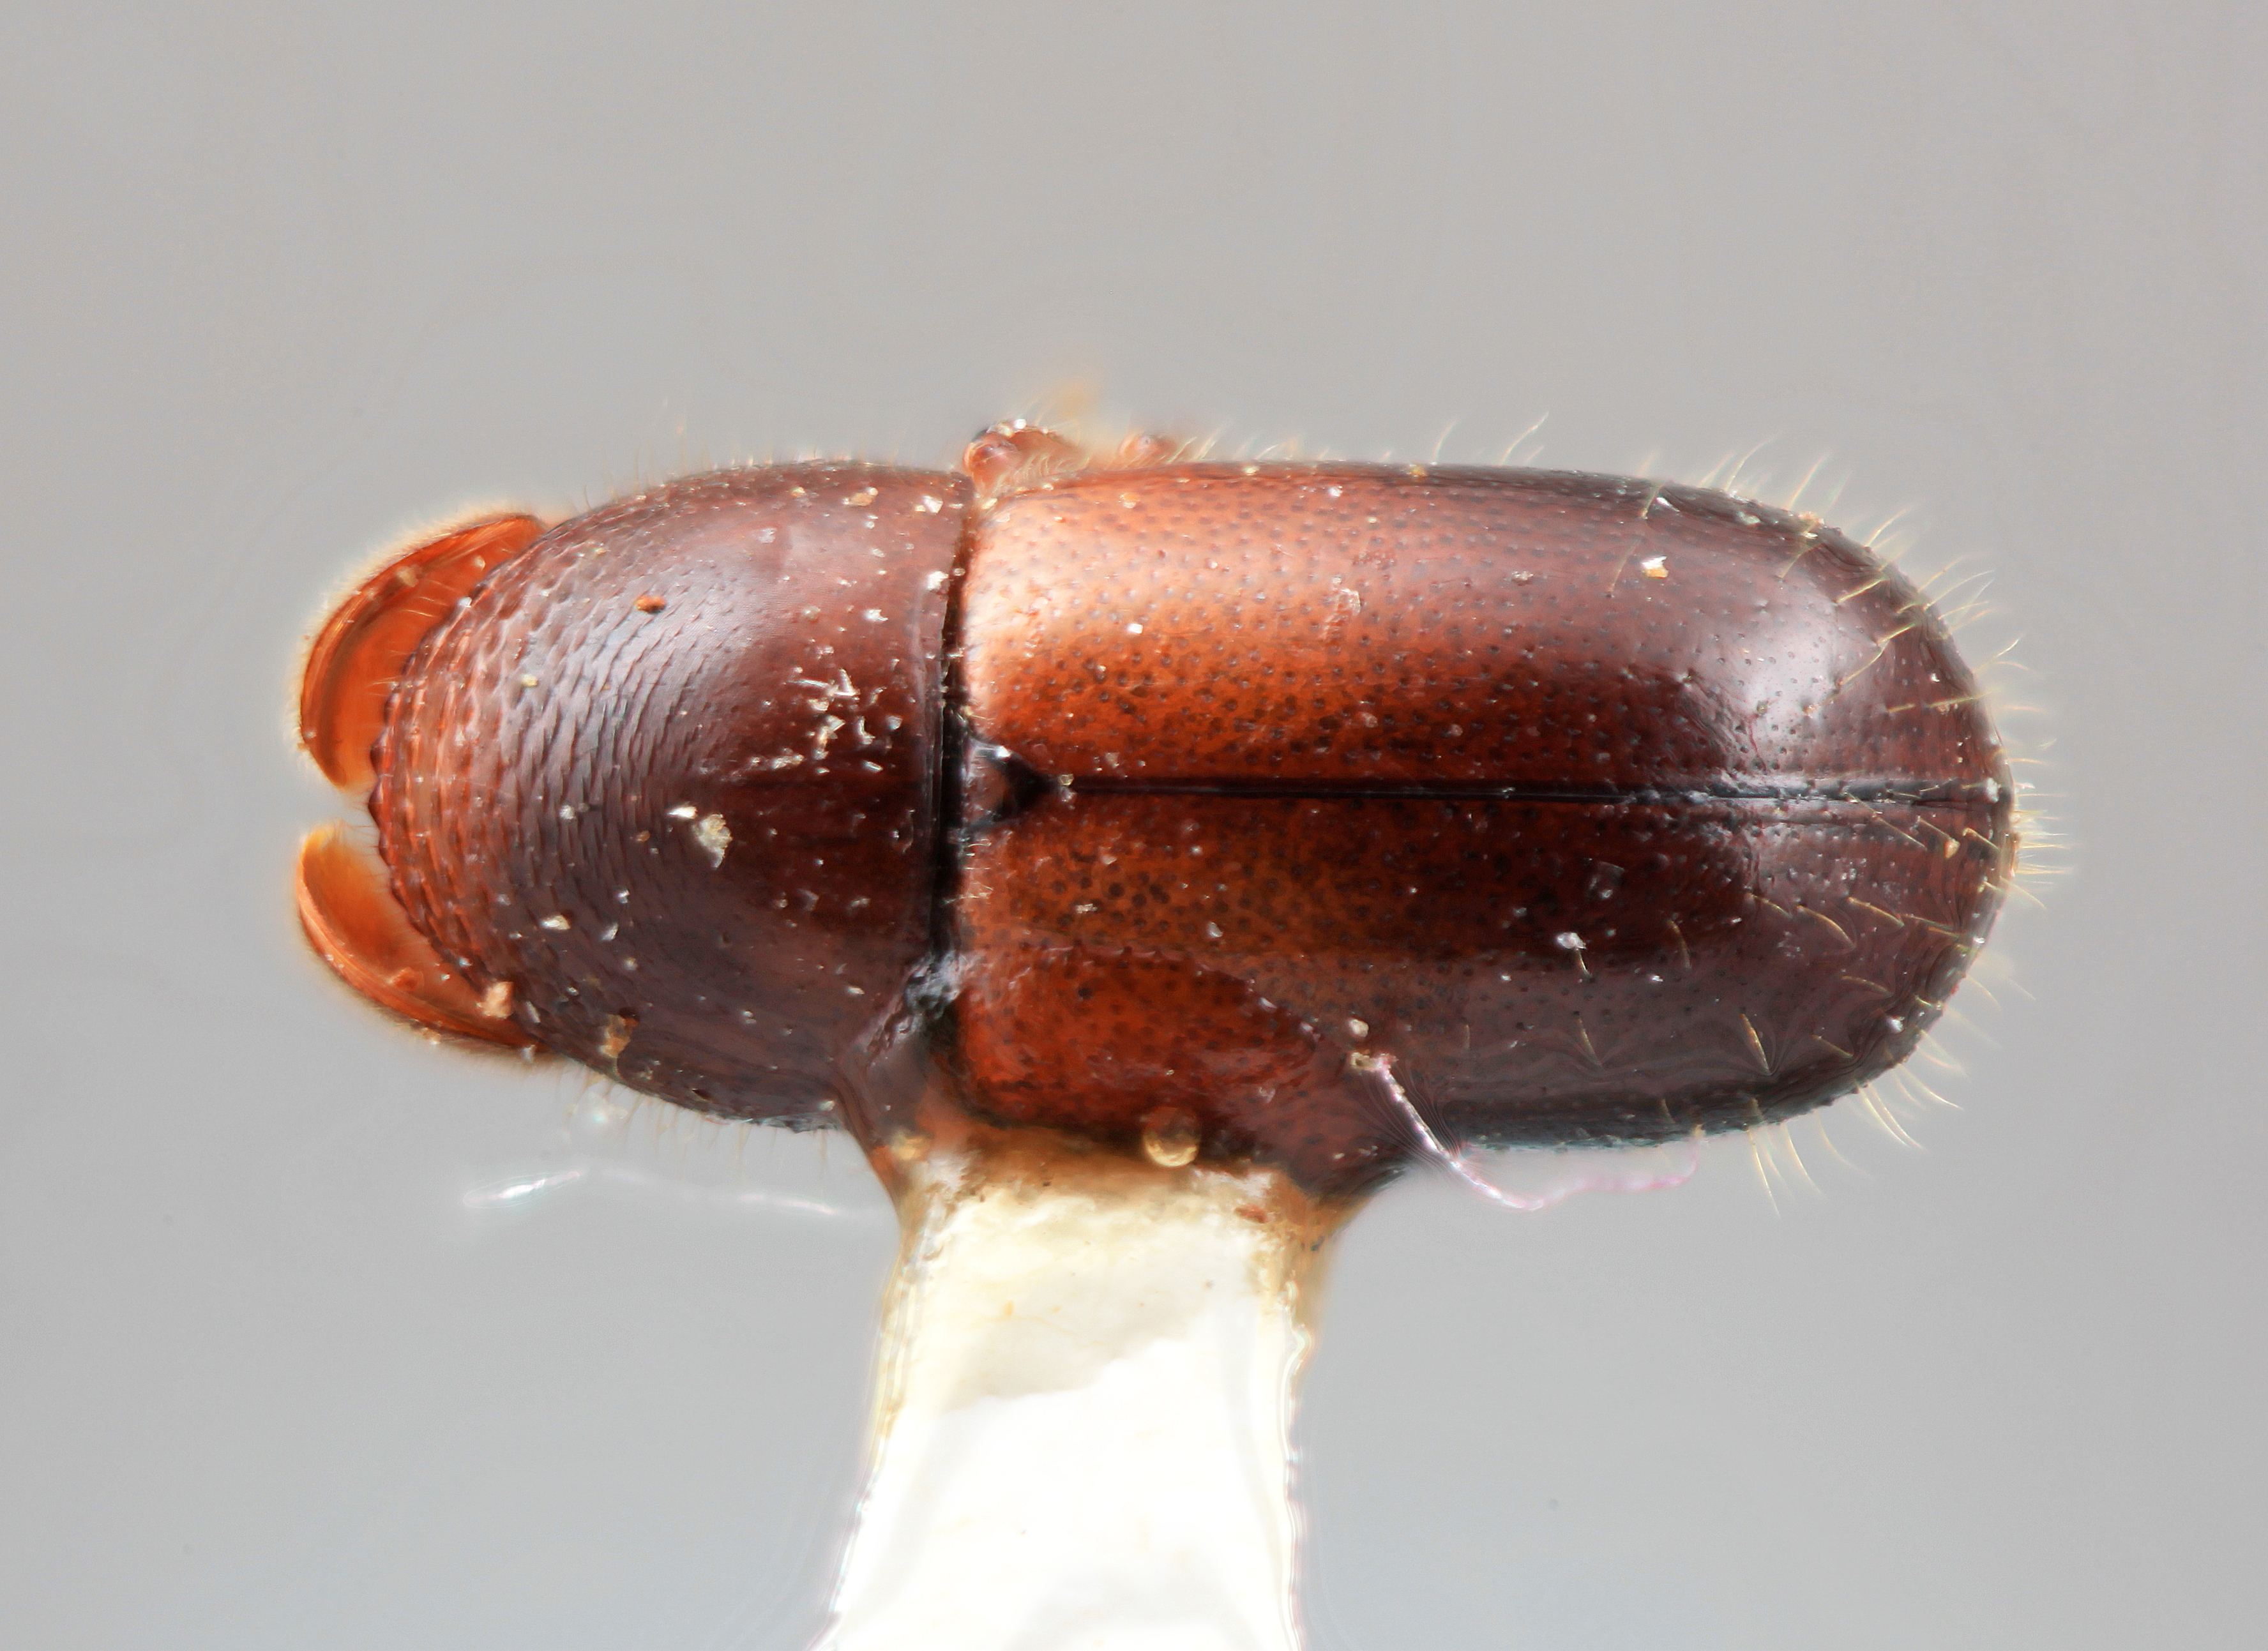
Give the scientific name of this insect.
Corthylus brunneus
